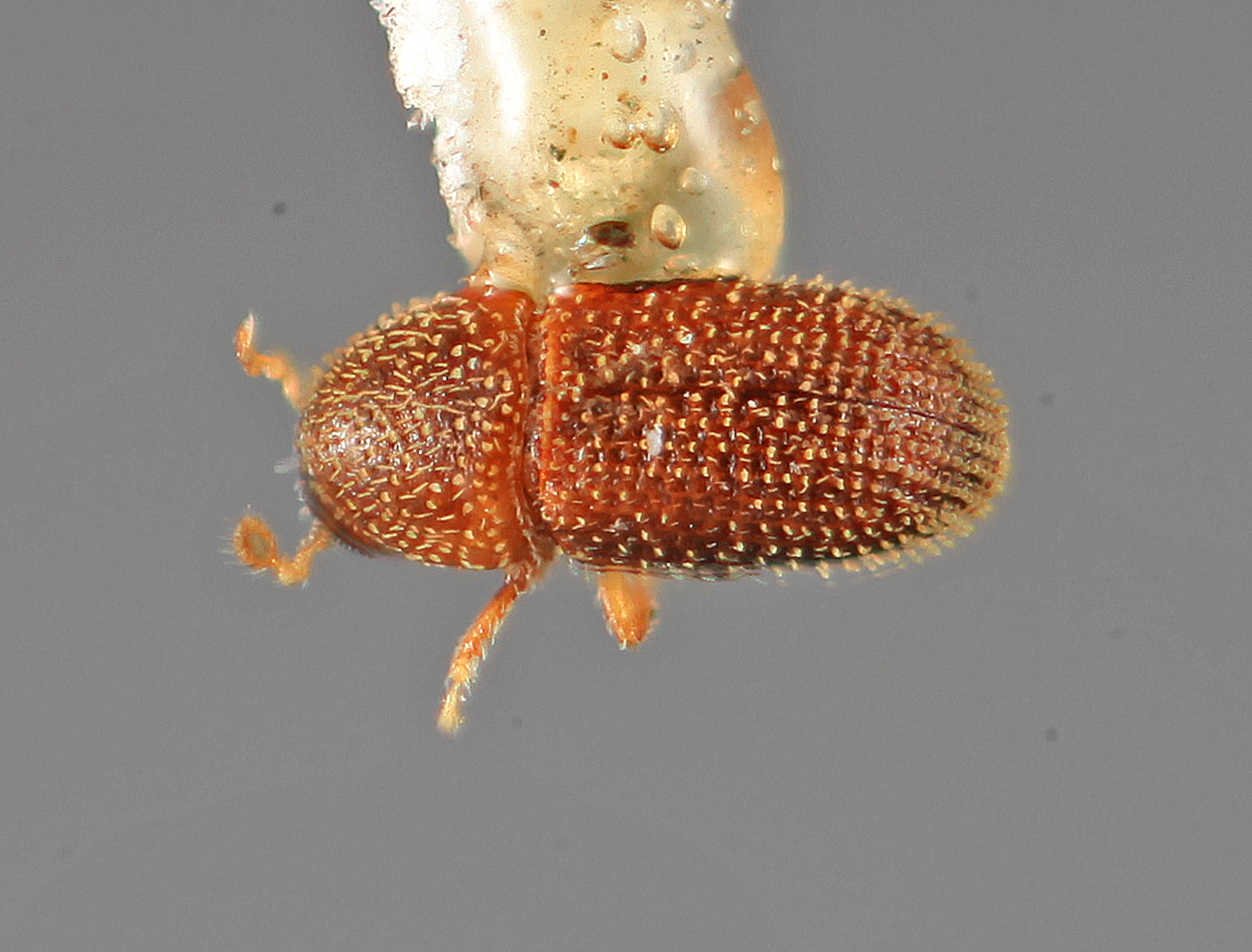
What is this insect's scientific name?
Liparthrum cracentis
